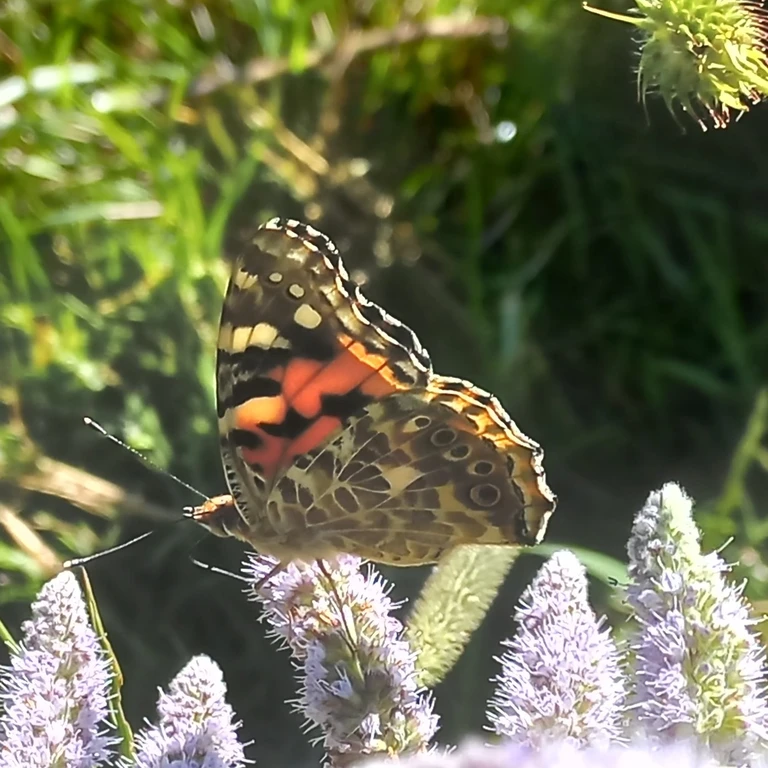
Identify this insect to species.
Vanessa cardui
